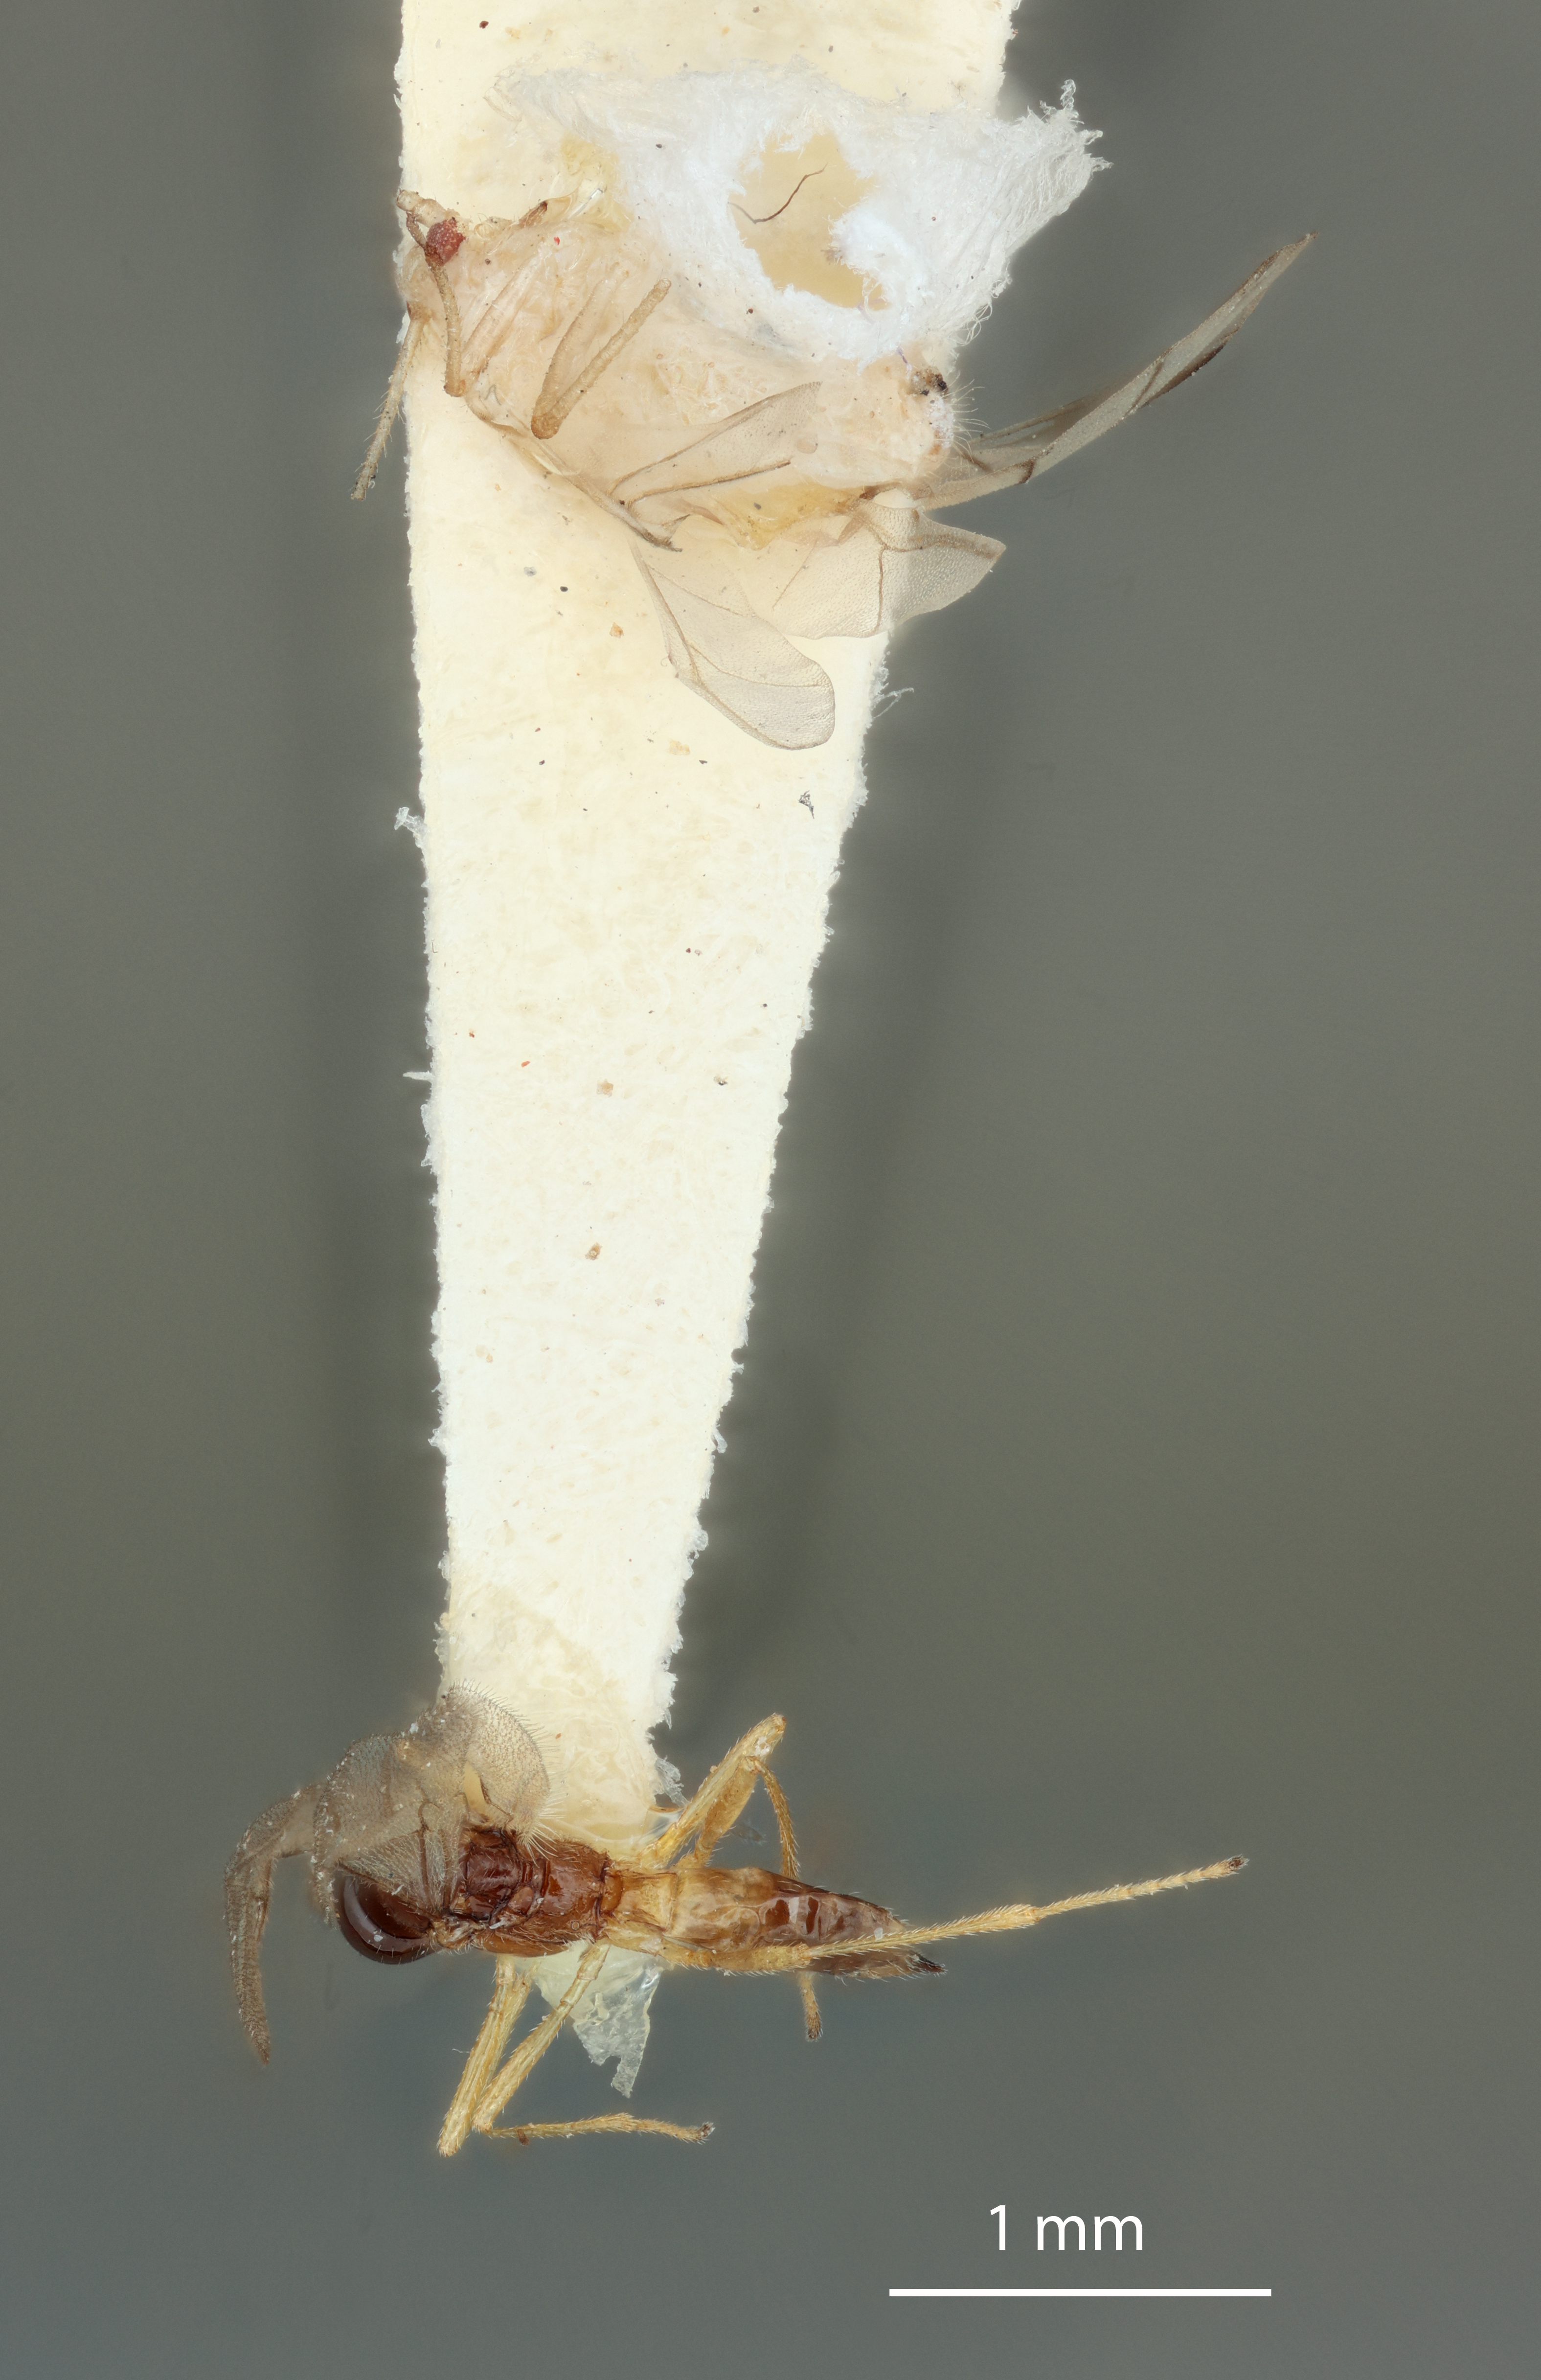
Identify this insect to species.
Praon glabrum
